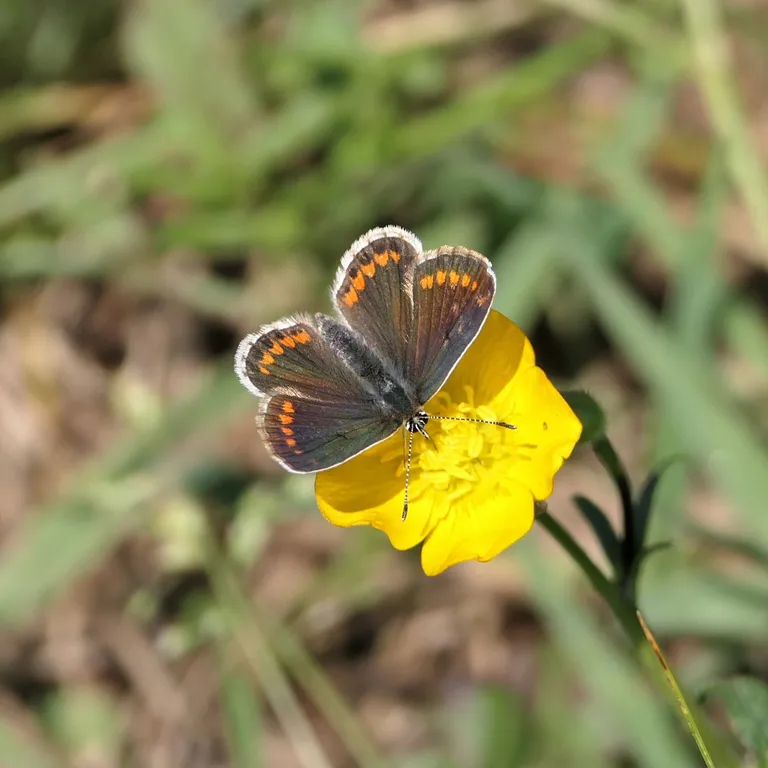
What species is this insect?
Aricia agestis/artaxerxes
